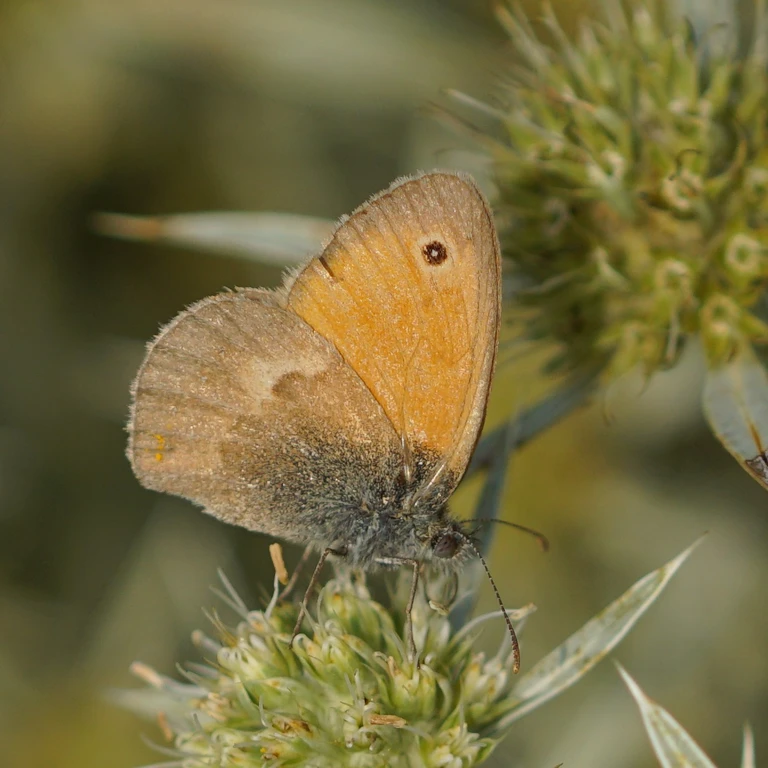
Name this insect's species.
Coenonympha pamphilus
